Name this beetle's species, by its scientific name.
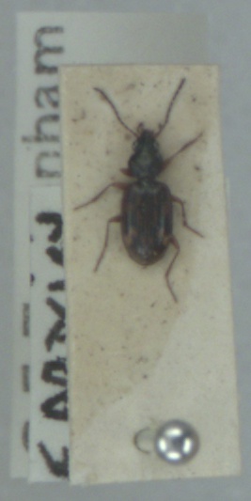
Bembidion fumigatum
